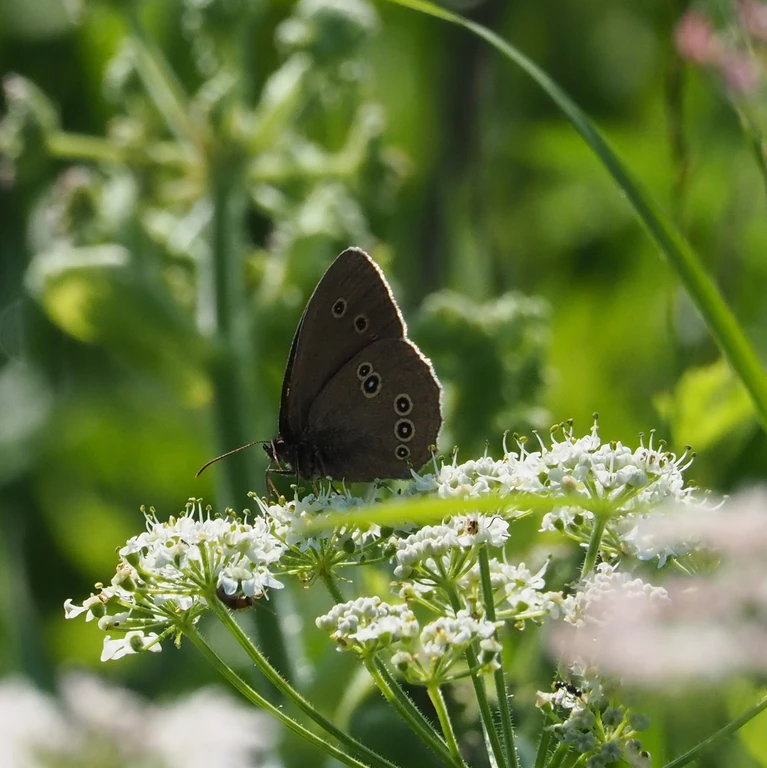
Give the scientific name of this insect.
Aphantopus hyperantus
